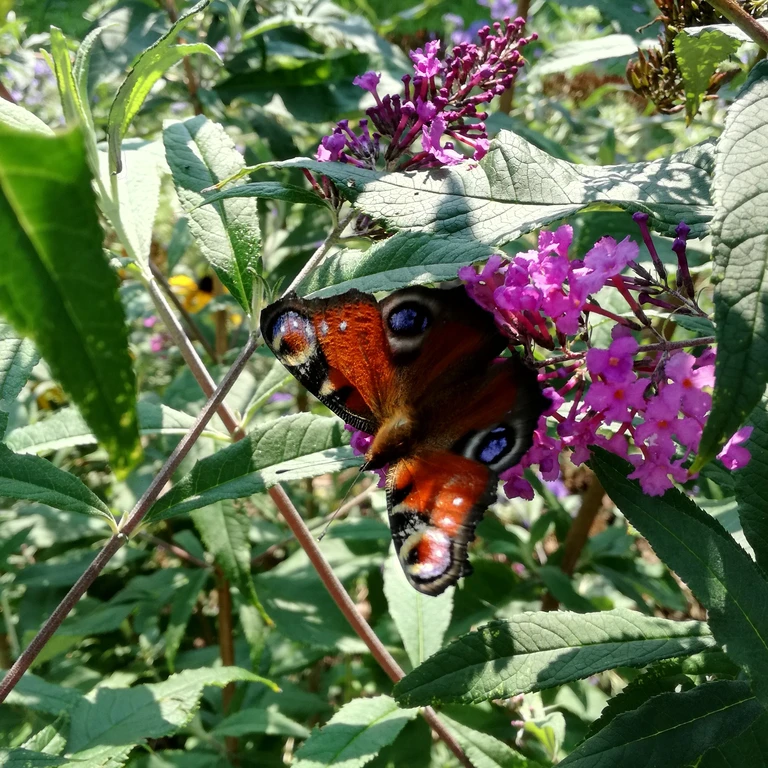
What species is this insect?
Aglais io
